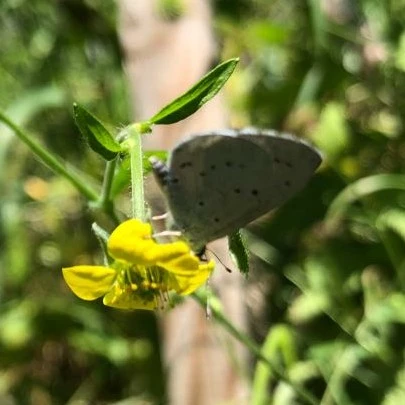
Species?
Celastrina argiolus
